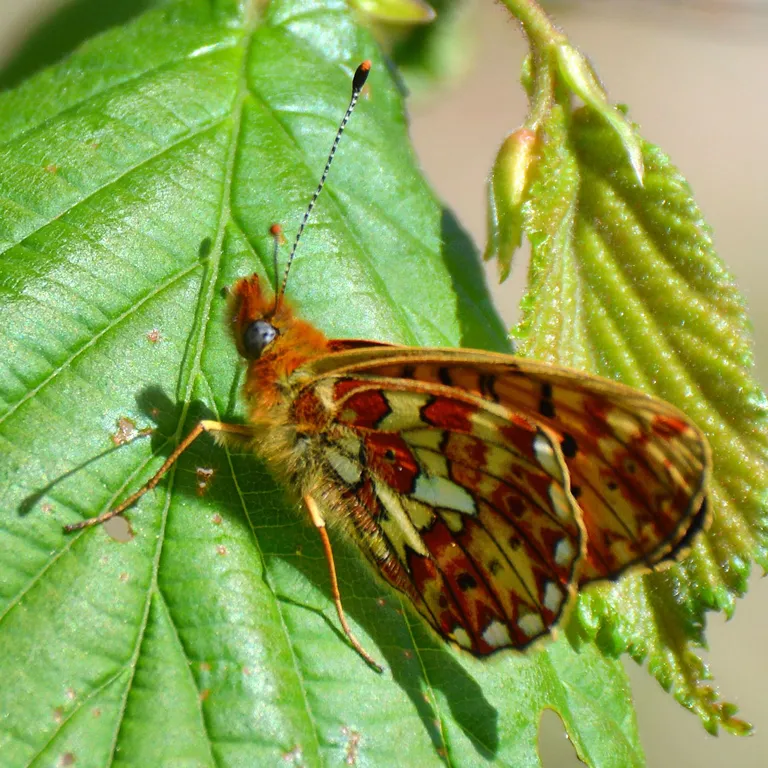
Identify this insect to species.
Boloria euphrosyne (also Clossiana euphrosyne)
